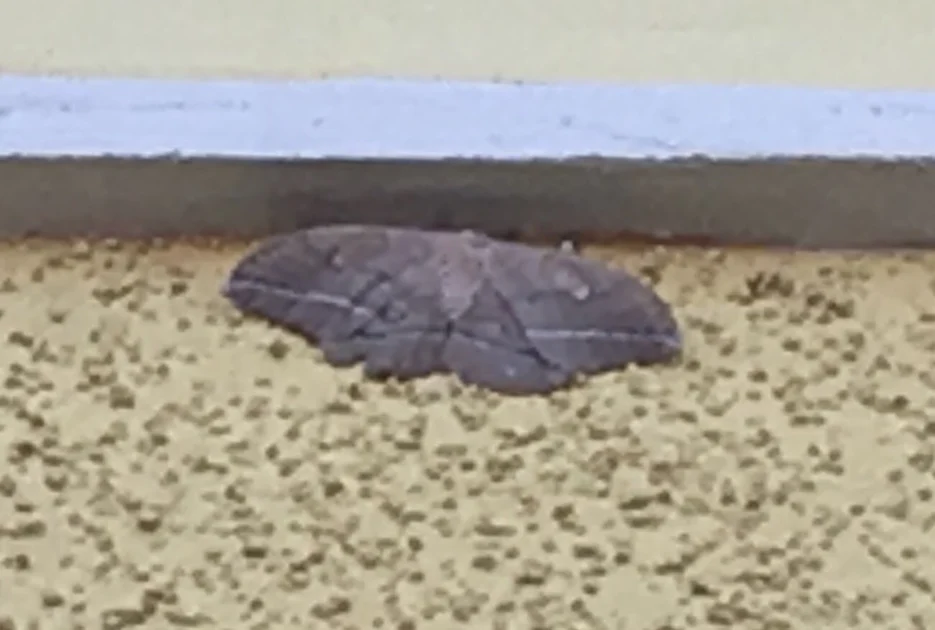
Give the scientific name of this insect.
Antheraea yamamai
